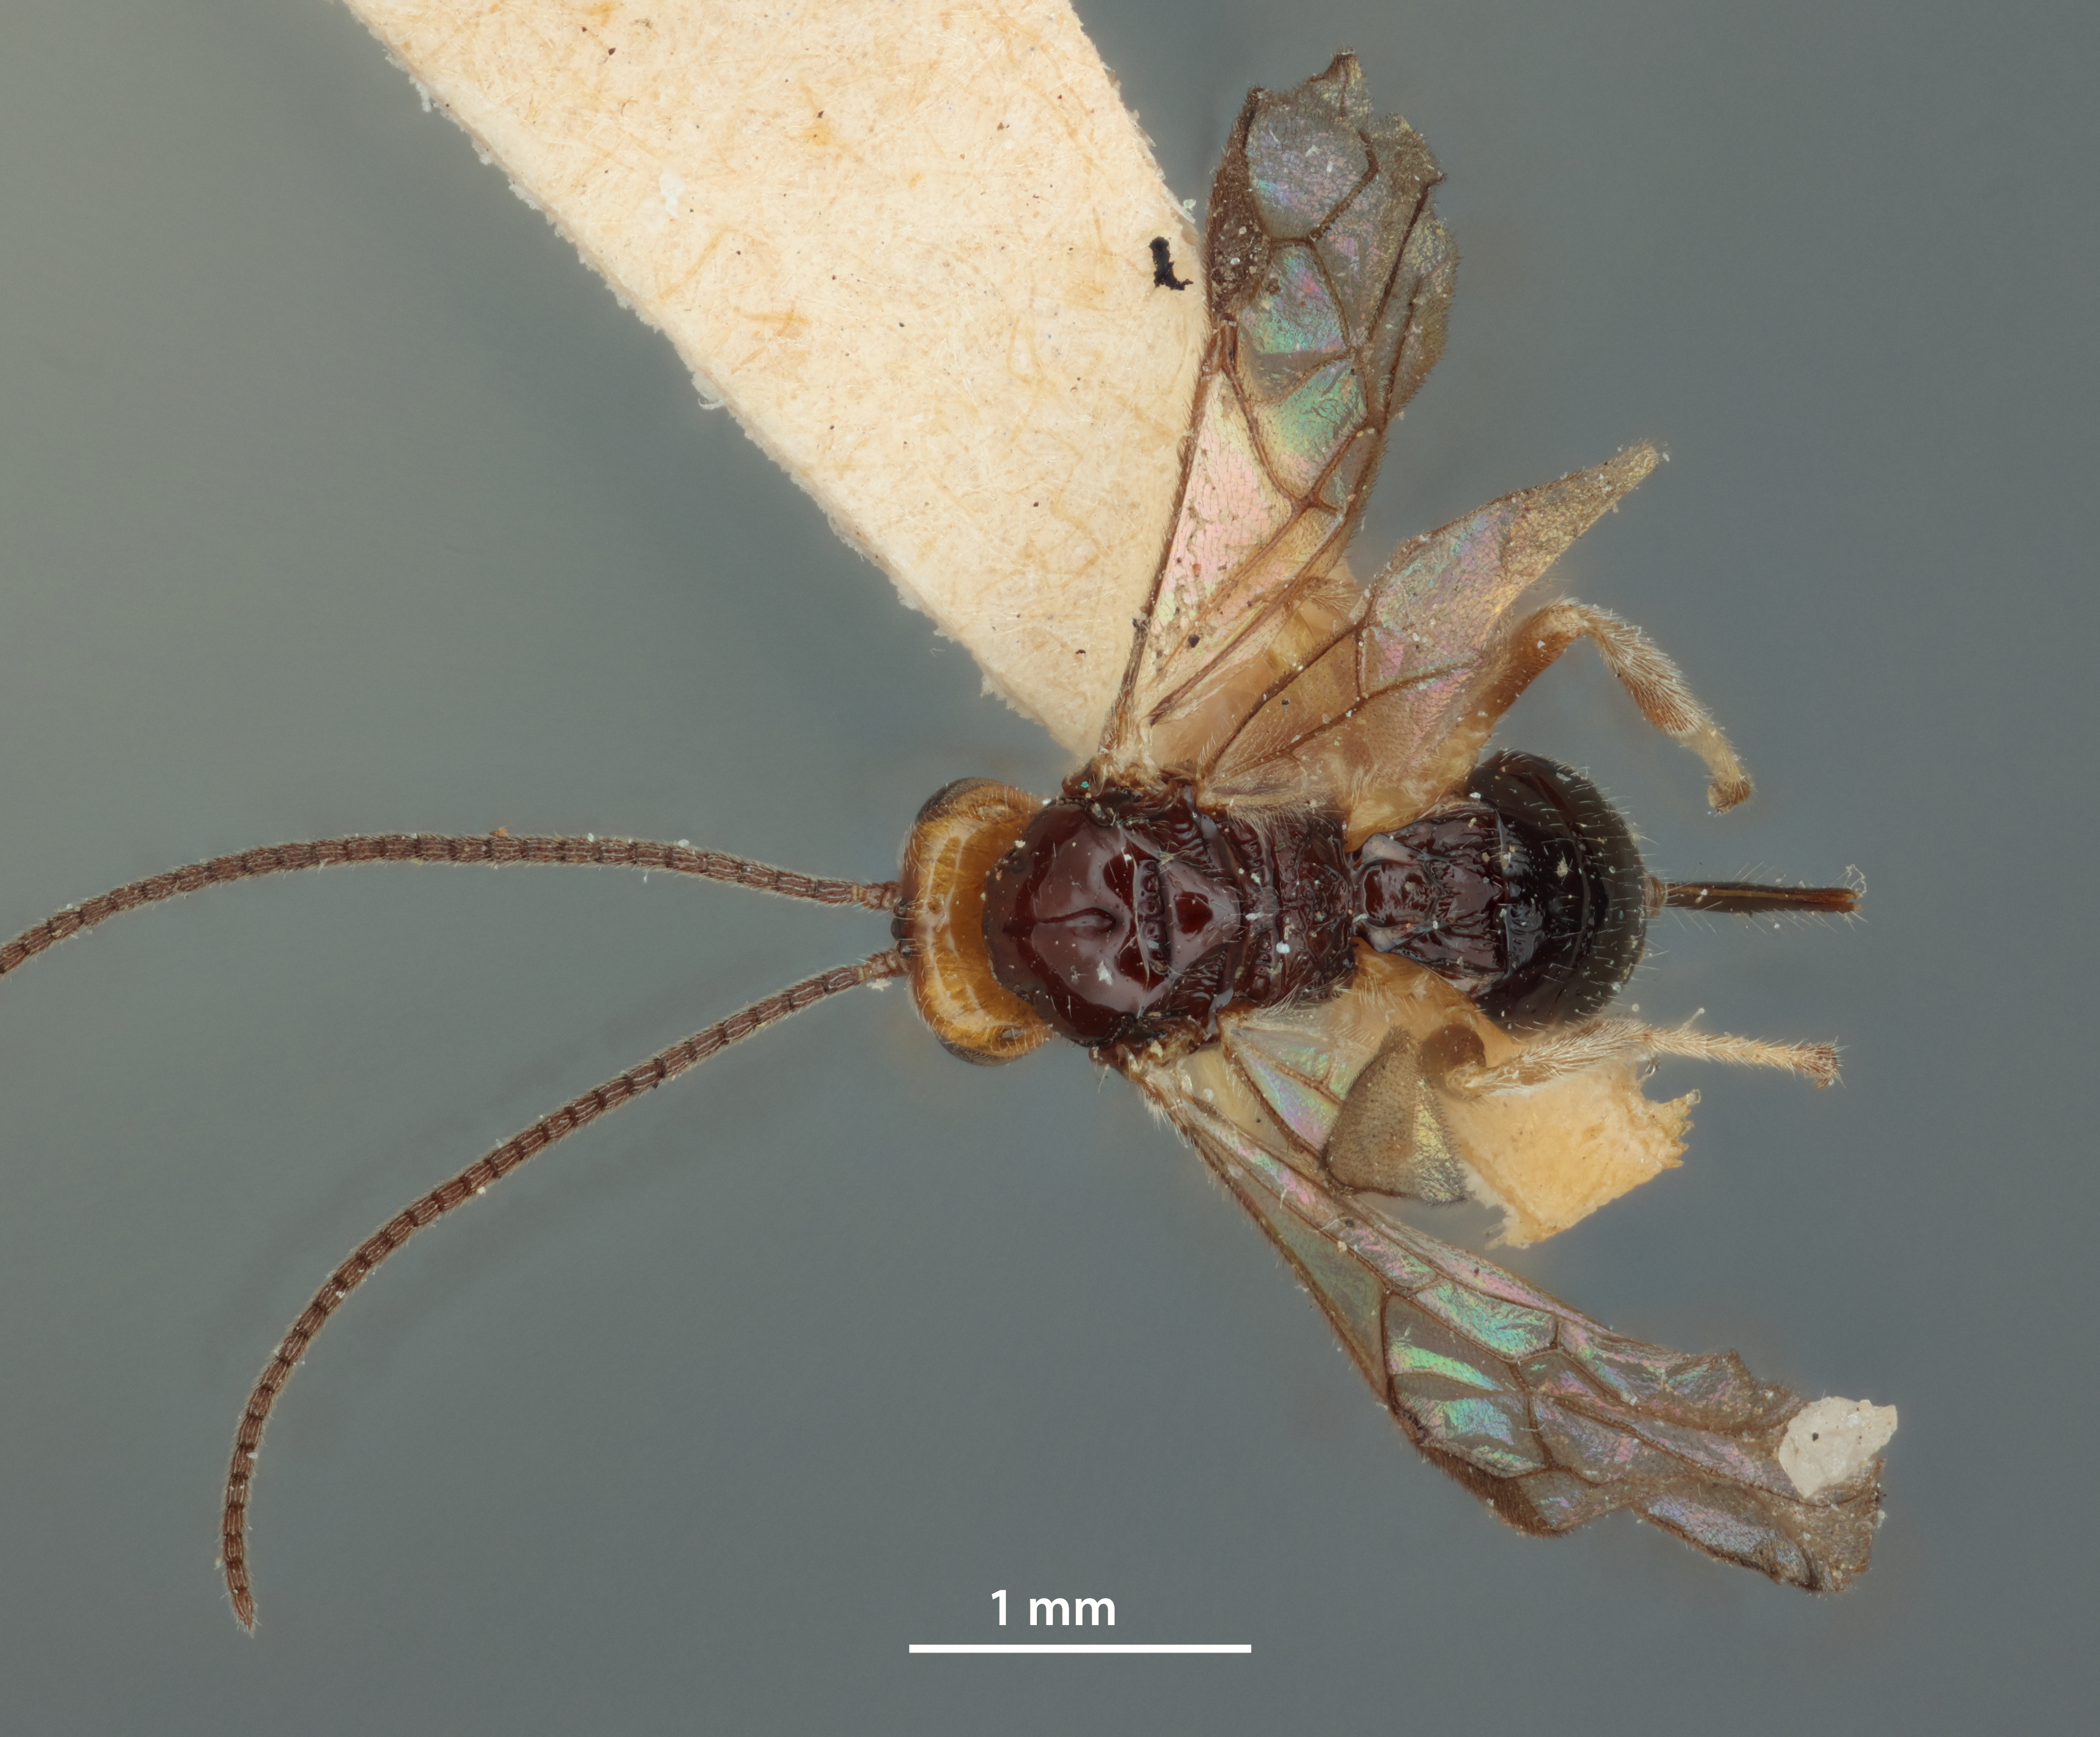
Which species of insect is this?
Opius manii
